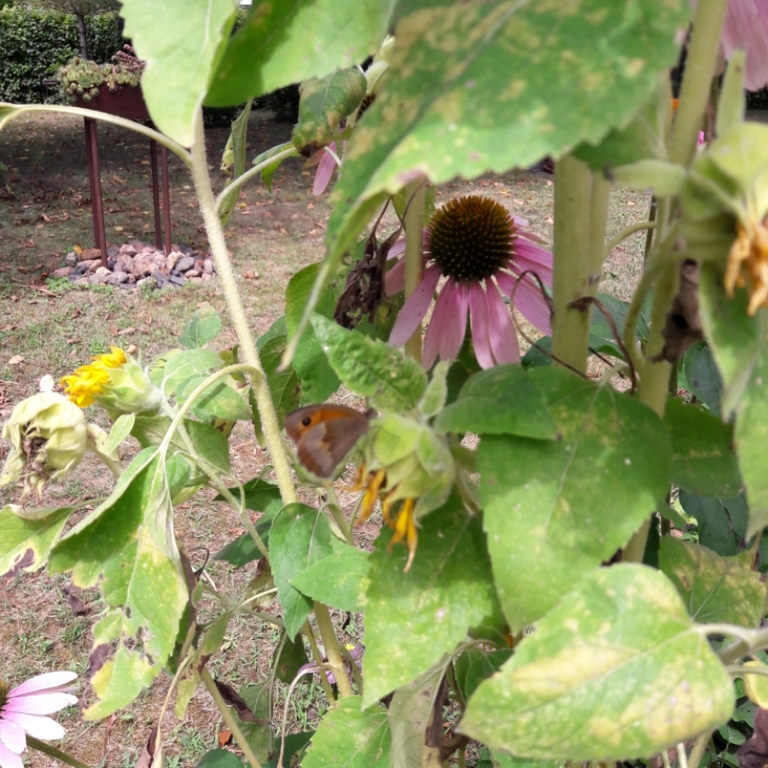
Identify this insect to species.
Maniola jurtina
